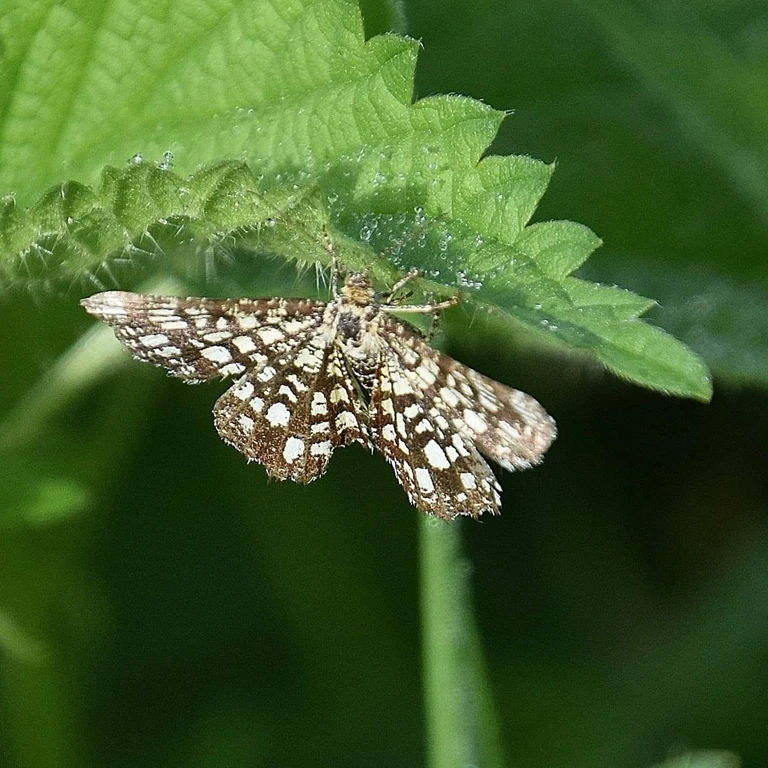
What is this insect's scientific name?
Chiasmia clathrata
